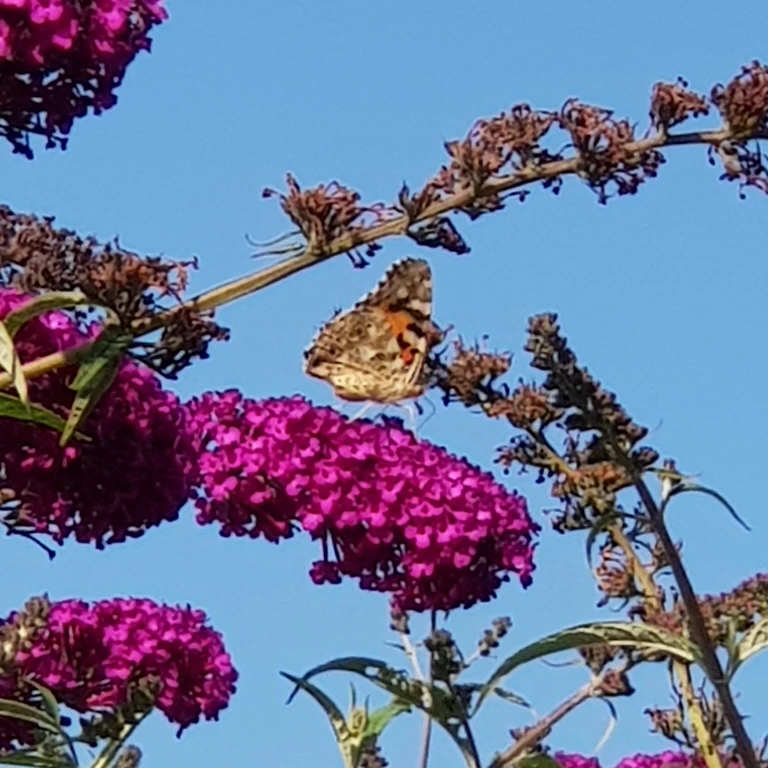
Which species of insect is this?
Vanessa cardui
